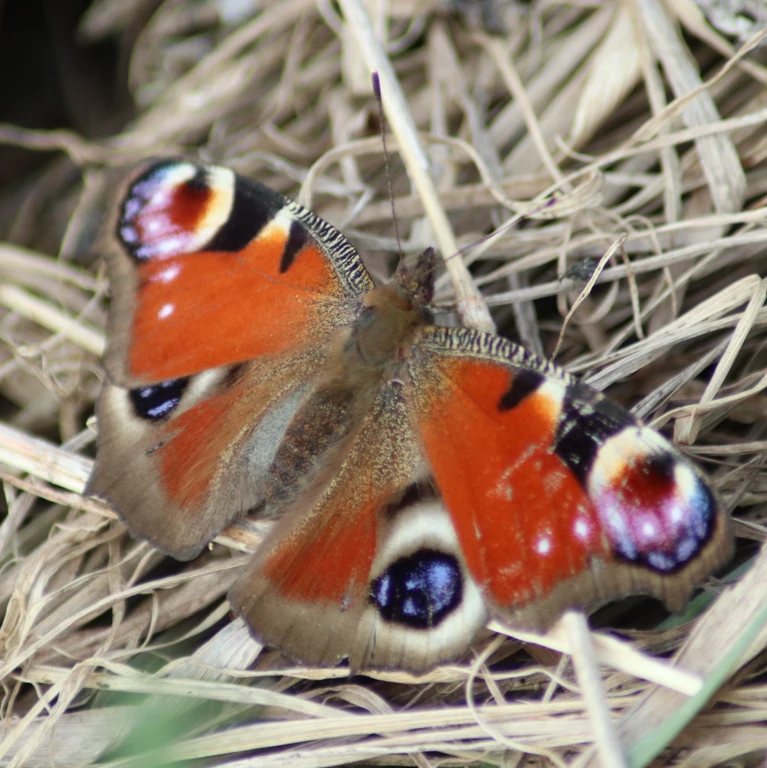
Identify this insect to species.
Aglais io
